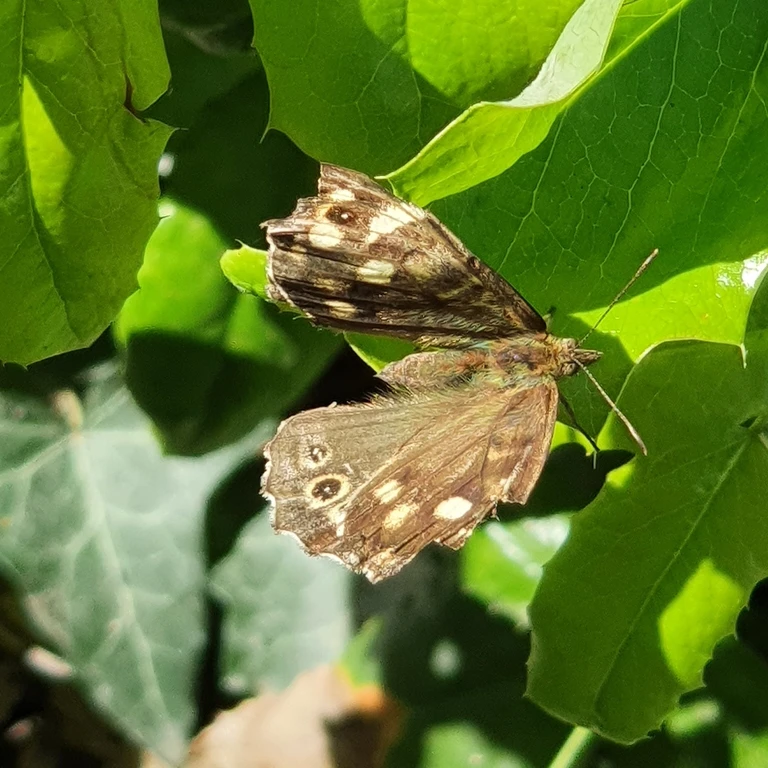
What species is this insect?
Pararge aegeria
